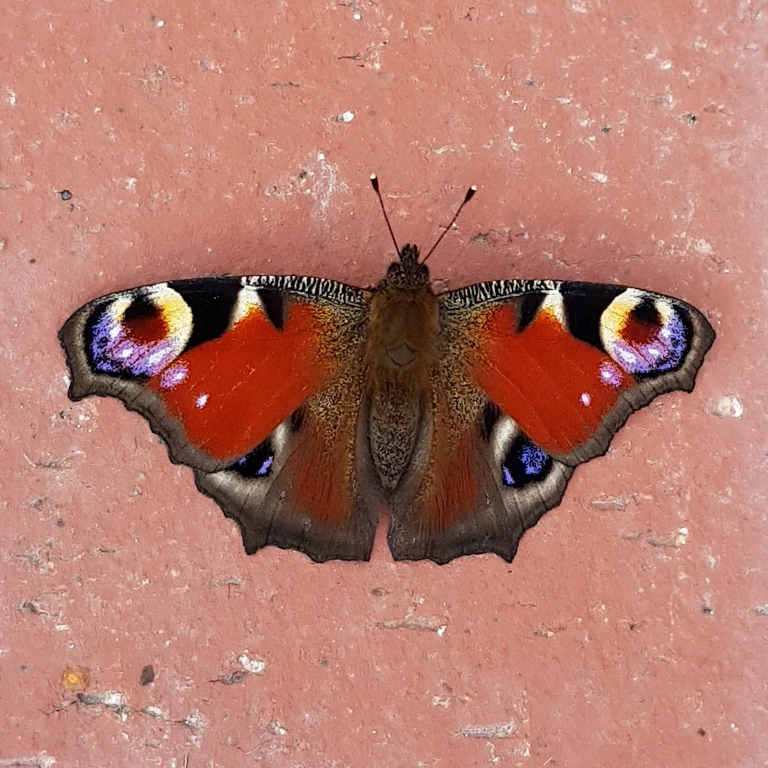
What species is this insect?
Aglais io
